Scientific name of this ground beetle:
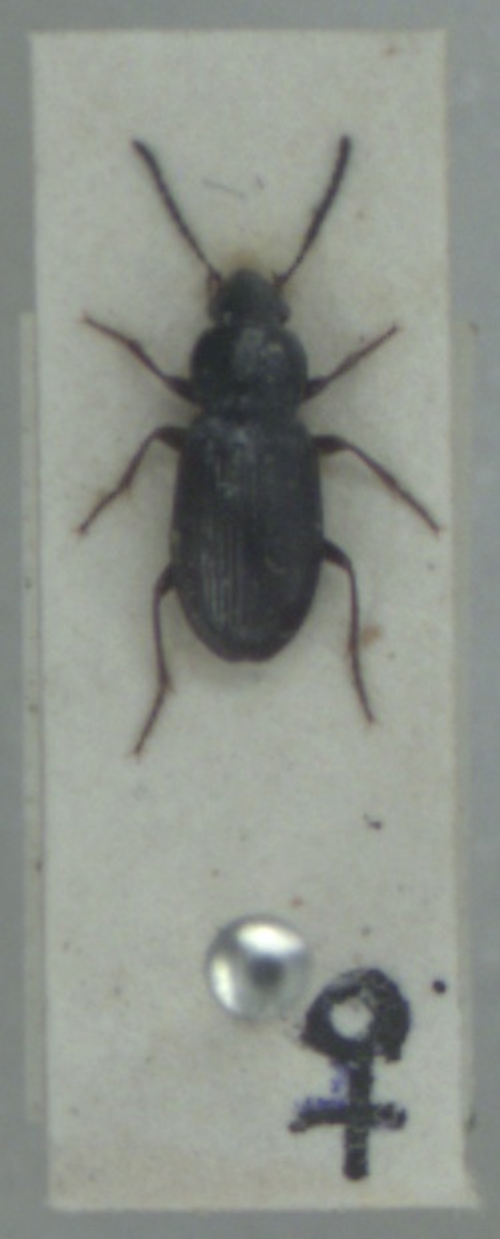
Pterostichus diligens
